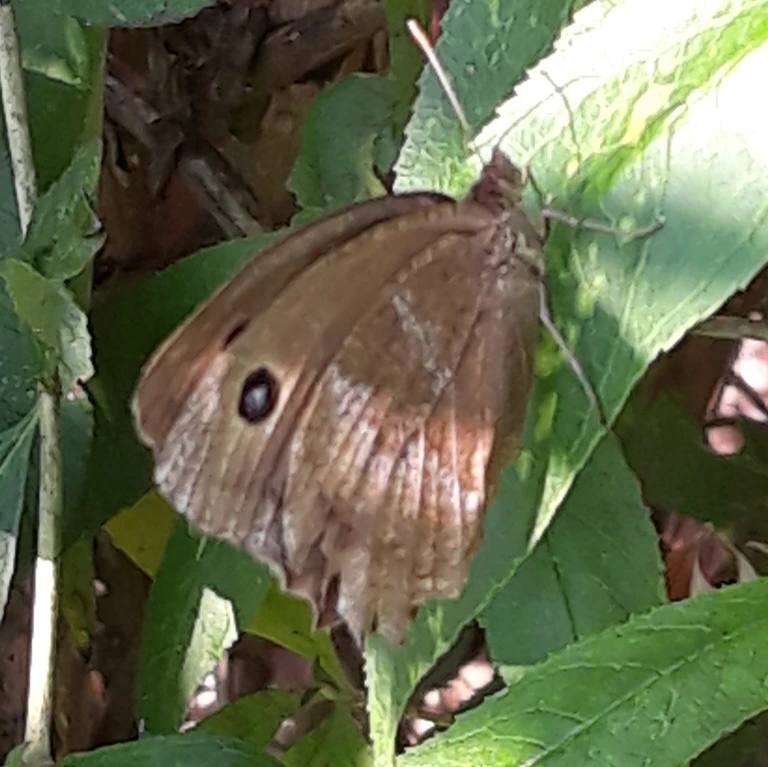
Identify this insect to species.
Minois dryas
